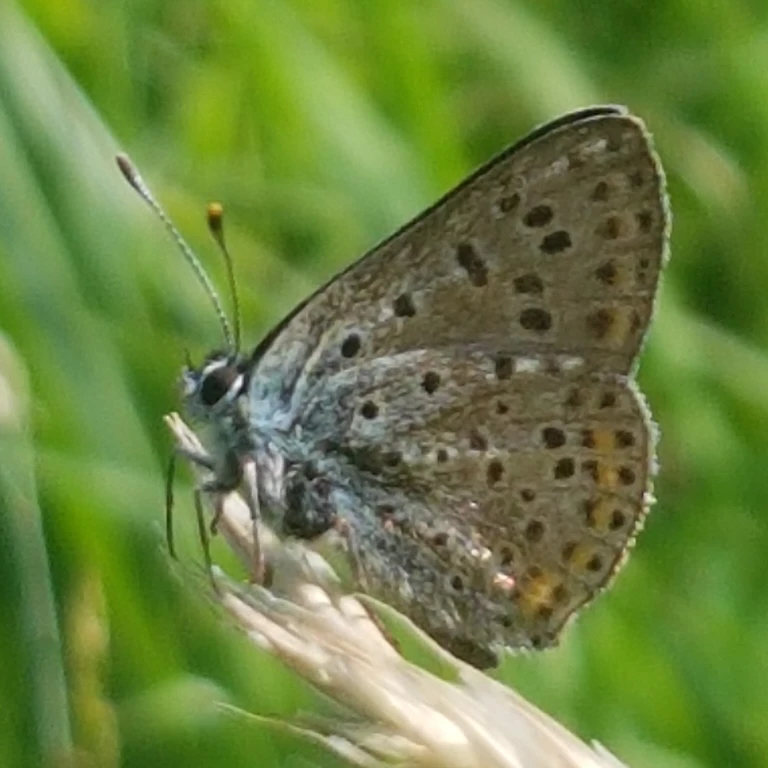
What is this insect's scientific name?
Lycaena tityrus (also Loweia tityrus)
